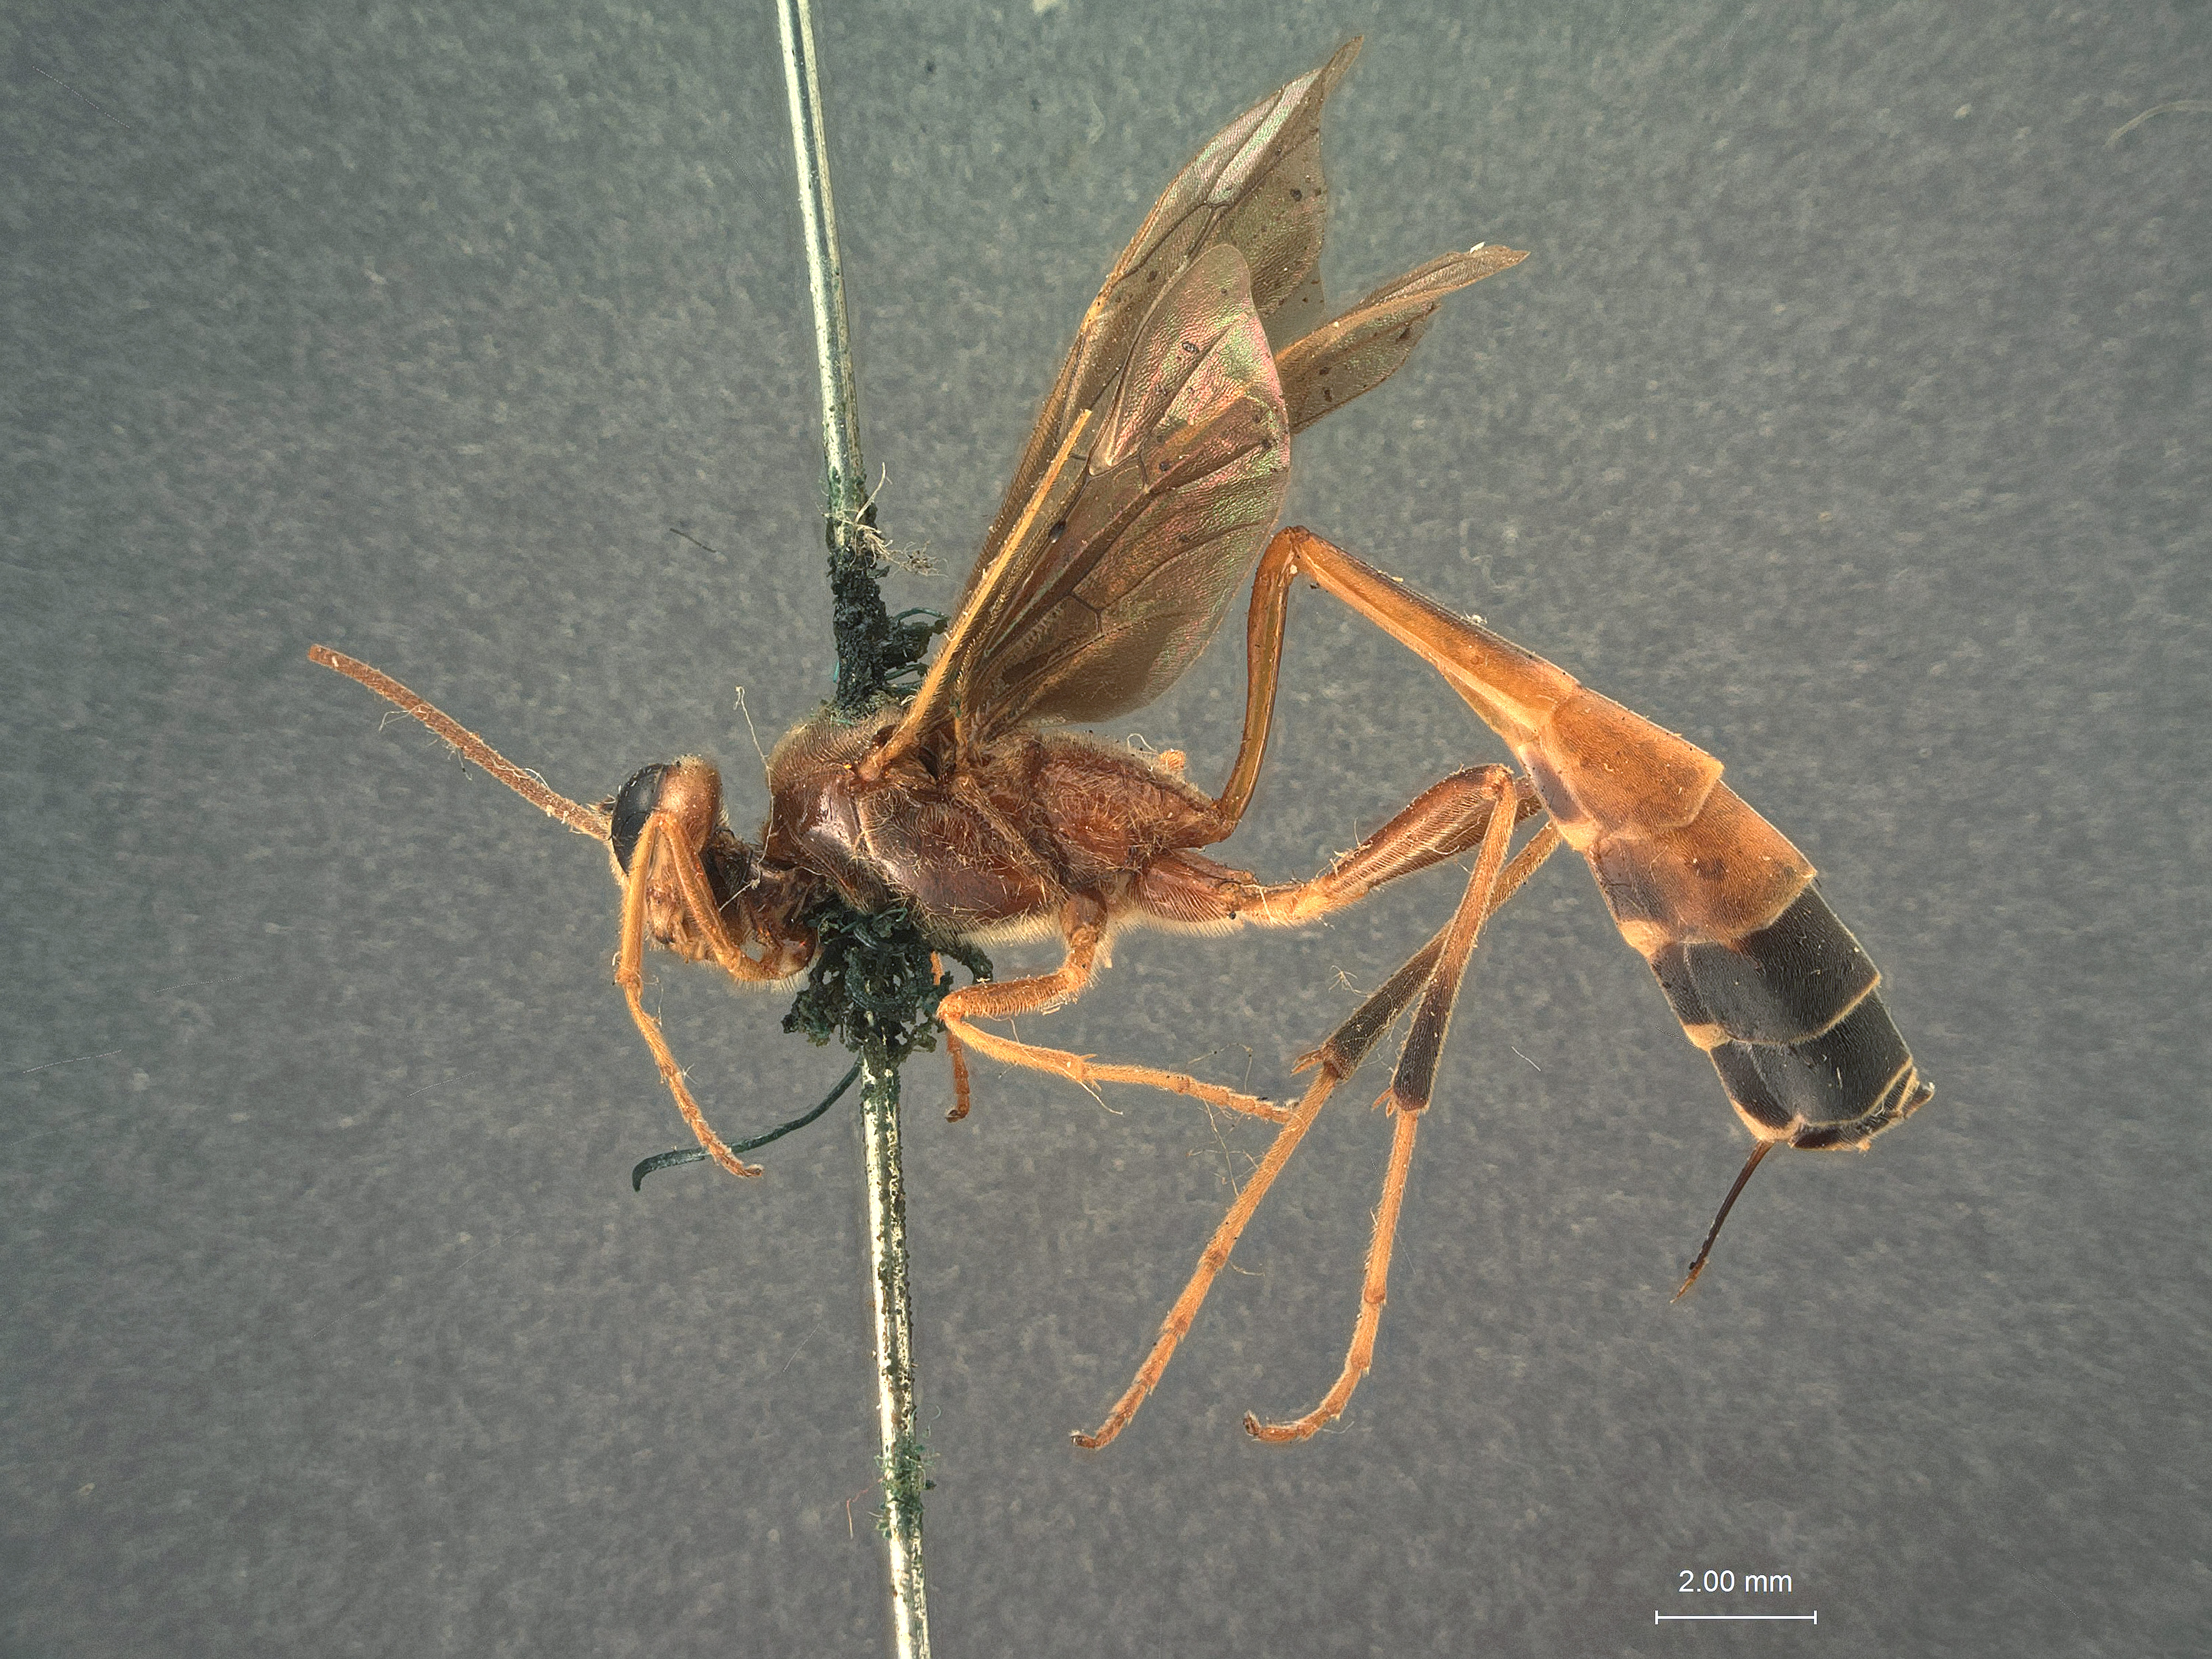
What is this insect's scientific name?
Barylypa releyi
